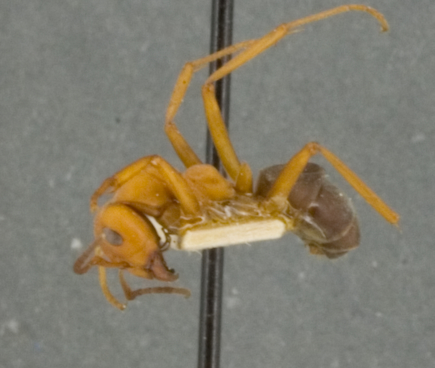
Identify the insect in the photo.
Formica truncicola
